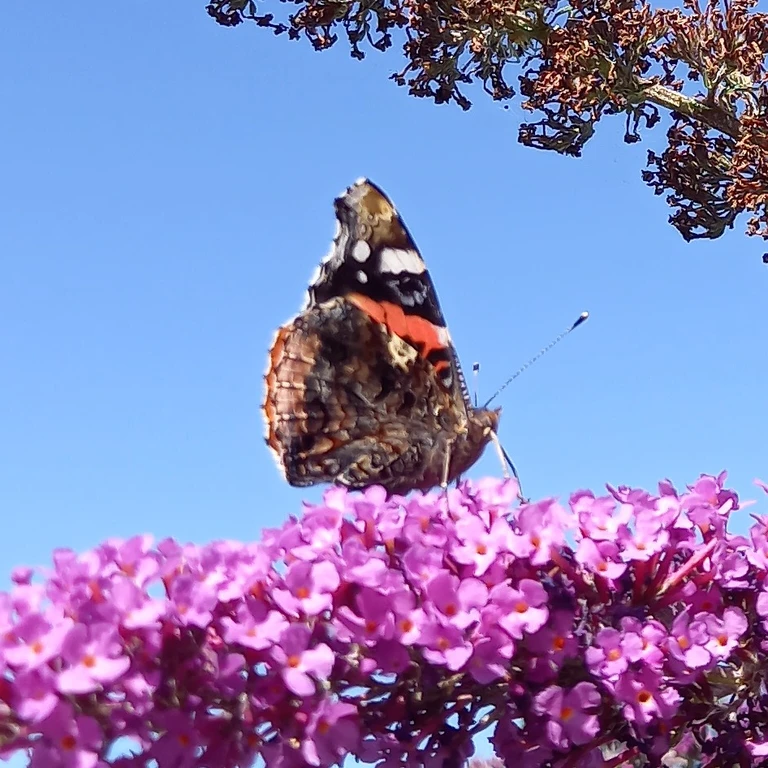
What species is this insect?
Vanessa atalanta
